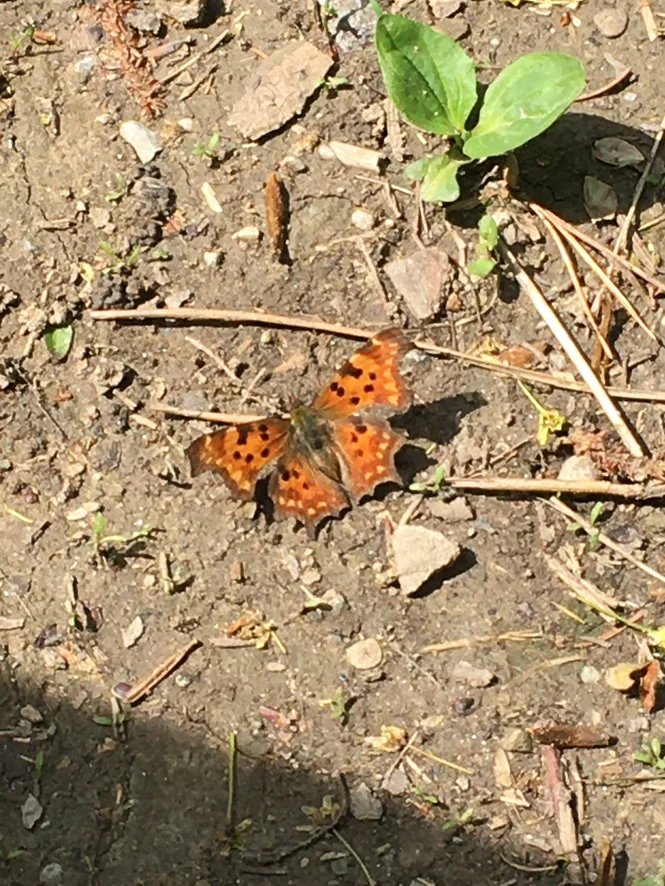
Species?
Polygonia c-album
